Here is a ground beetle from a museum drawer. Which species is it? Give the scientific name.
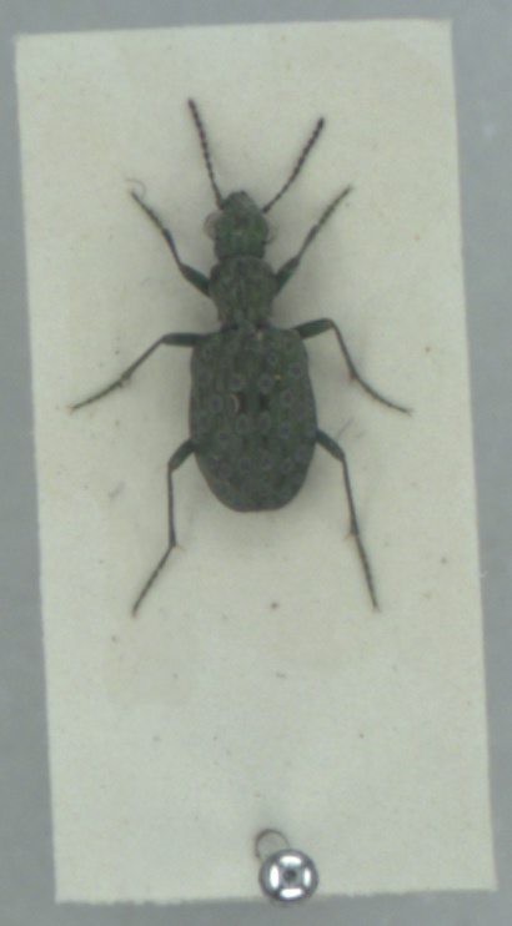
Elaphrus riparius
